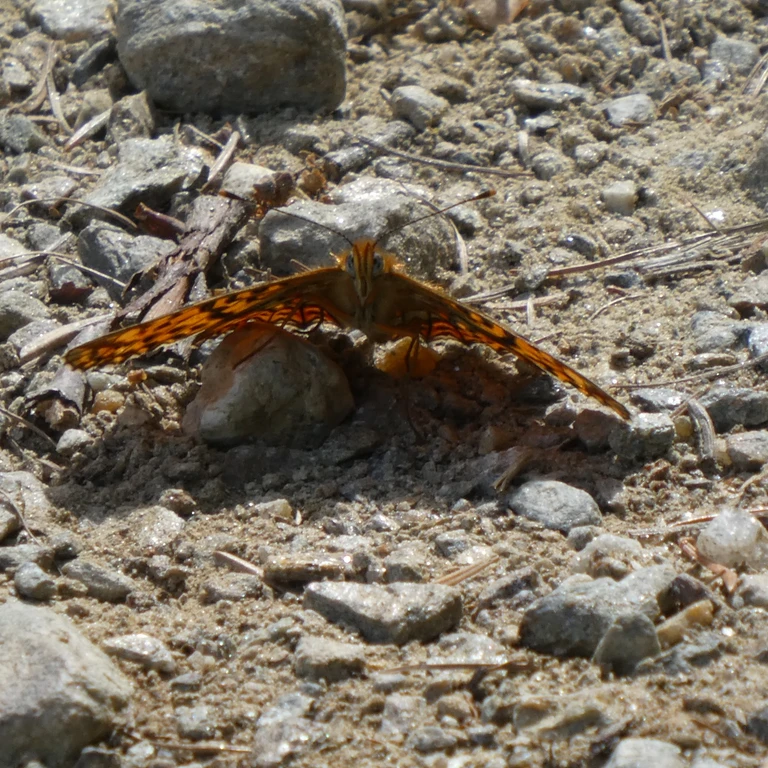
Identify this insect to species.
Boloria euphrosyne (also Clossiana euphrosyne)
